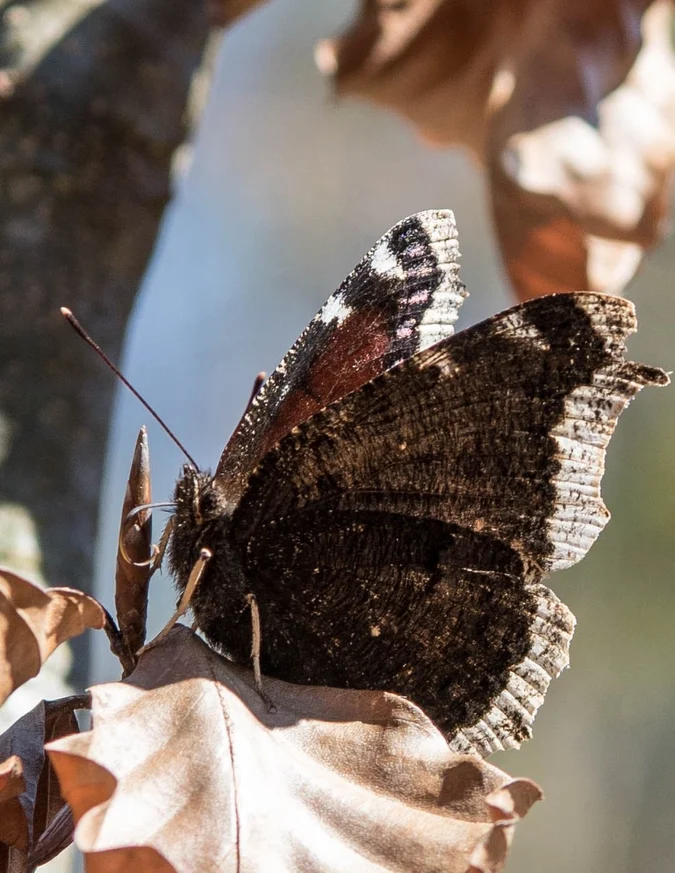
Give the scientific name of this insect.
Nymphalis antiopa
